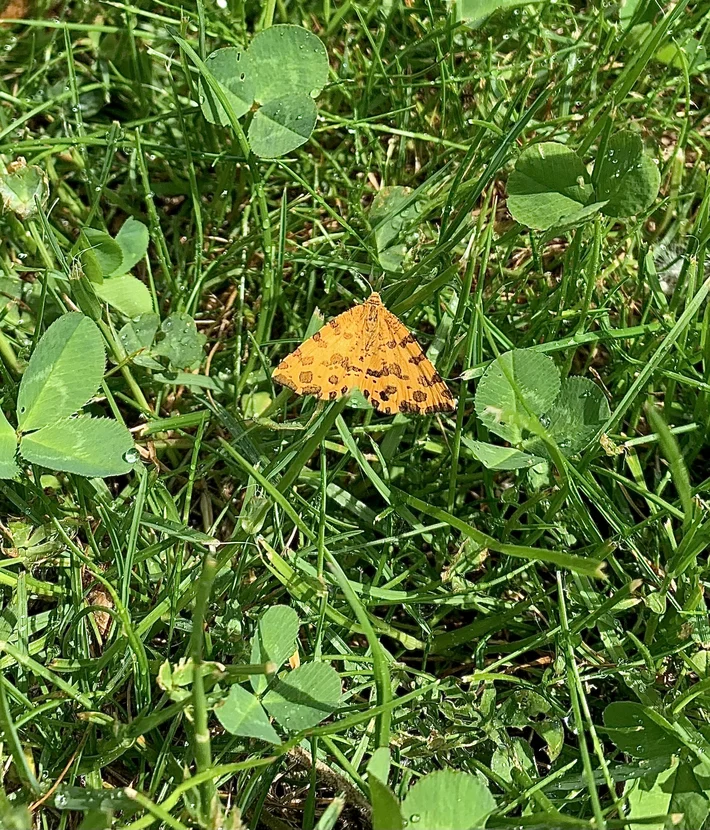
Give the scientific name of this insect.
Pseudopanthera macularia
